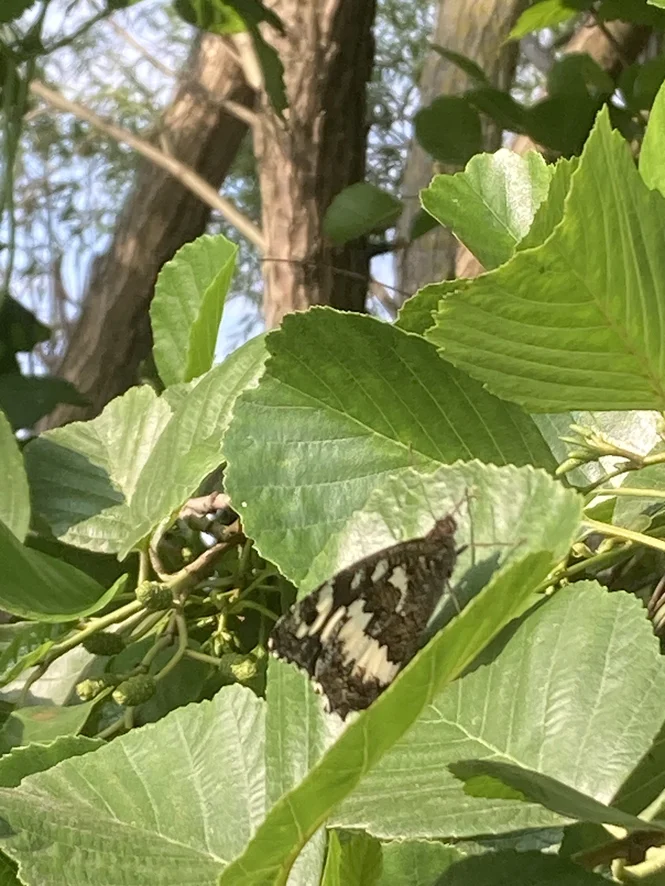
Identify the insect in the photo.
Brintesia circe
